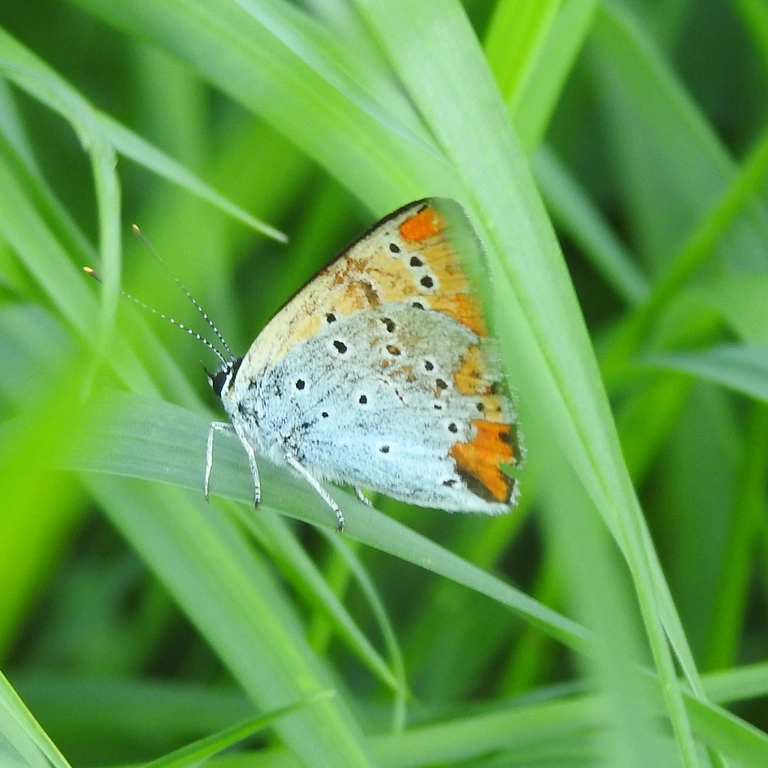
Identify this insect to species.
Lycaena dispar
